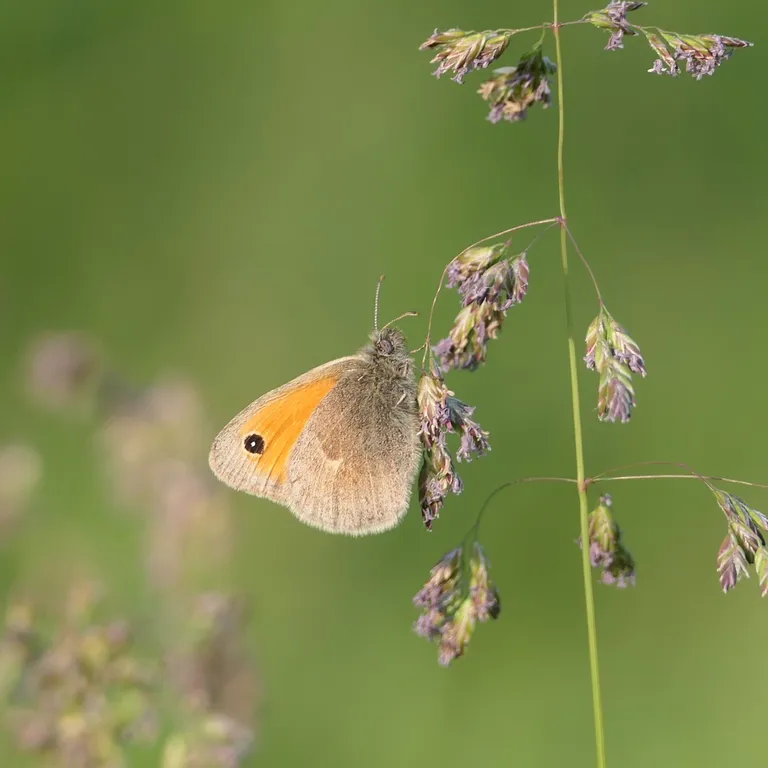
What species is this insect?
Coenonympha pamphilus
